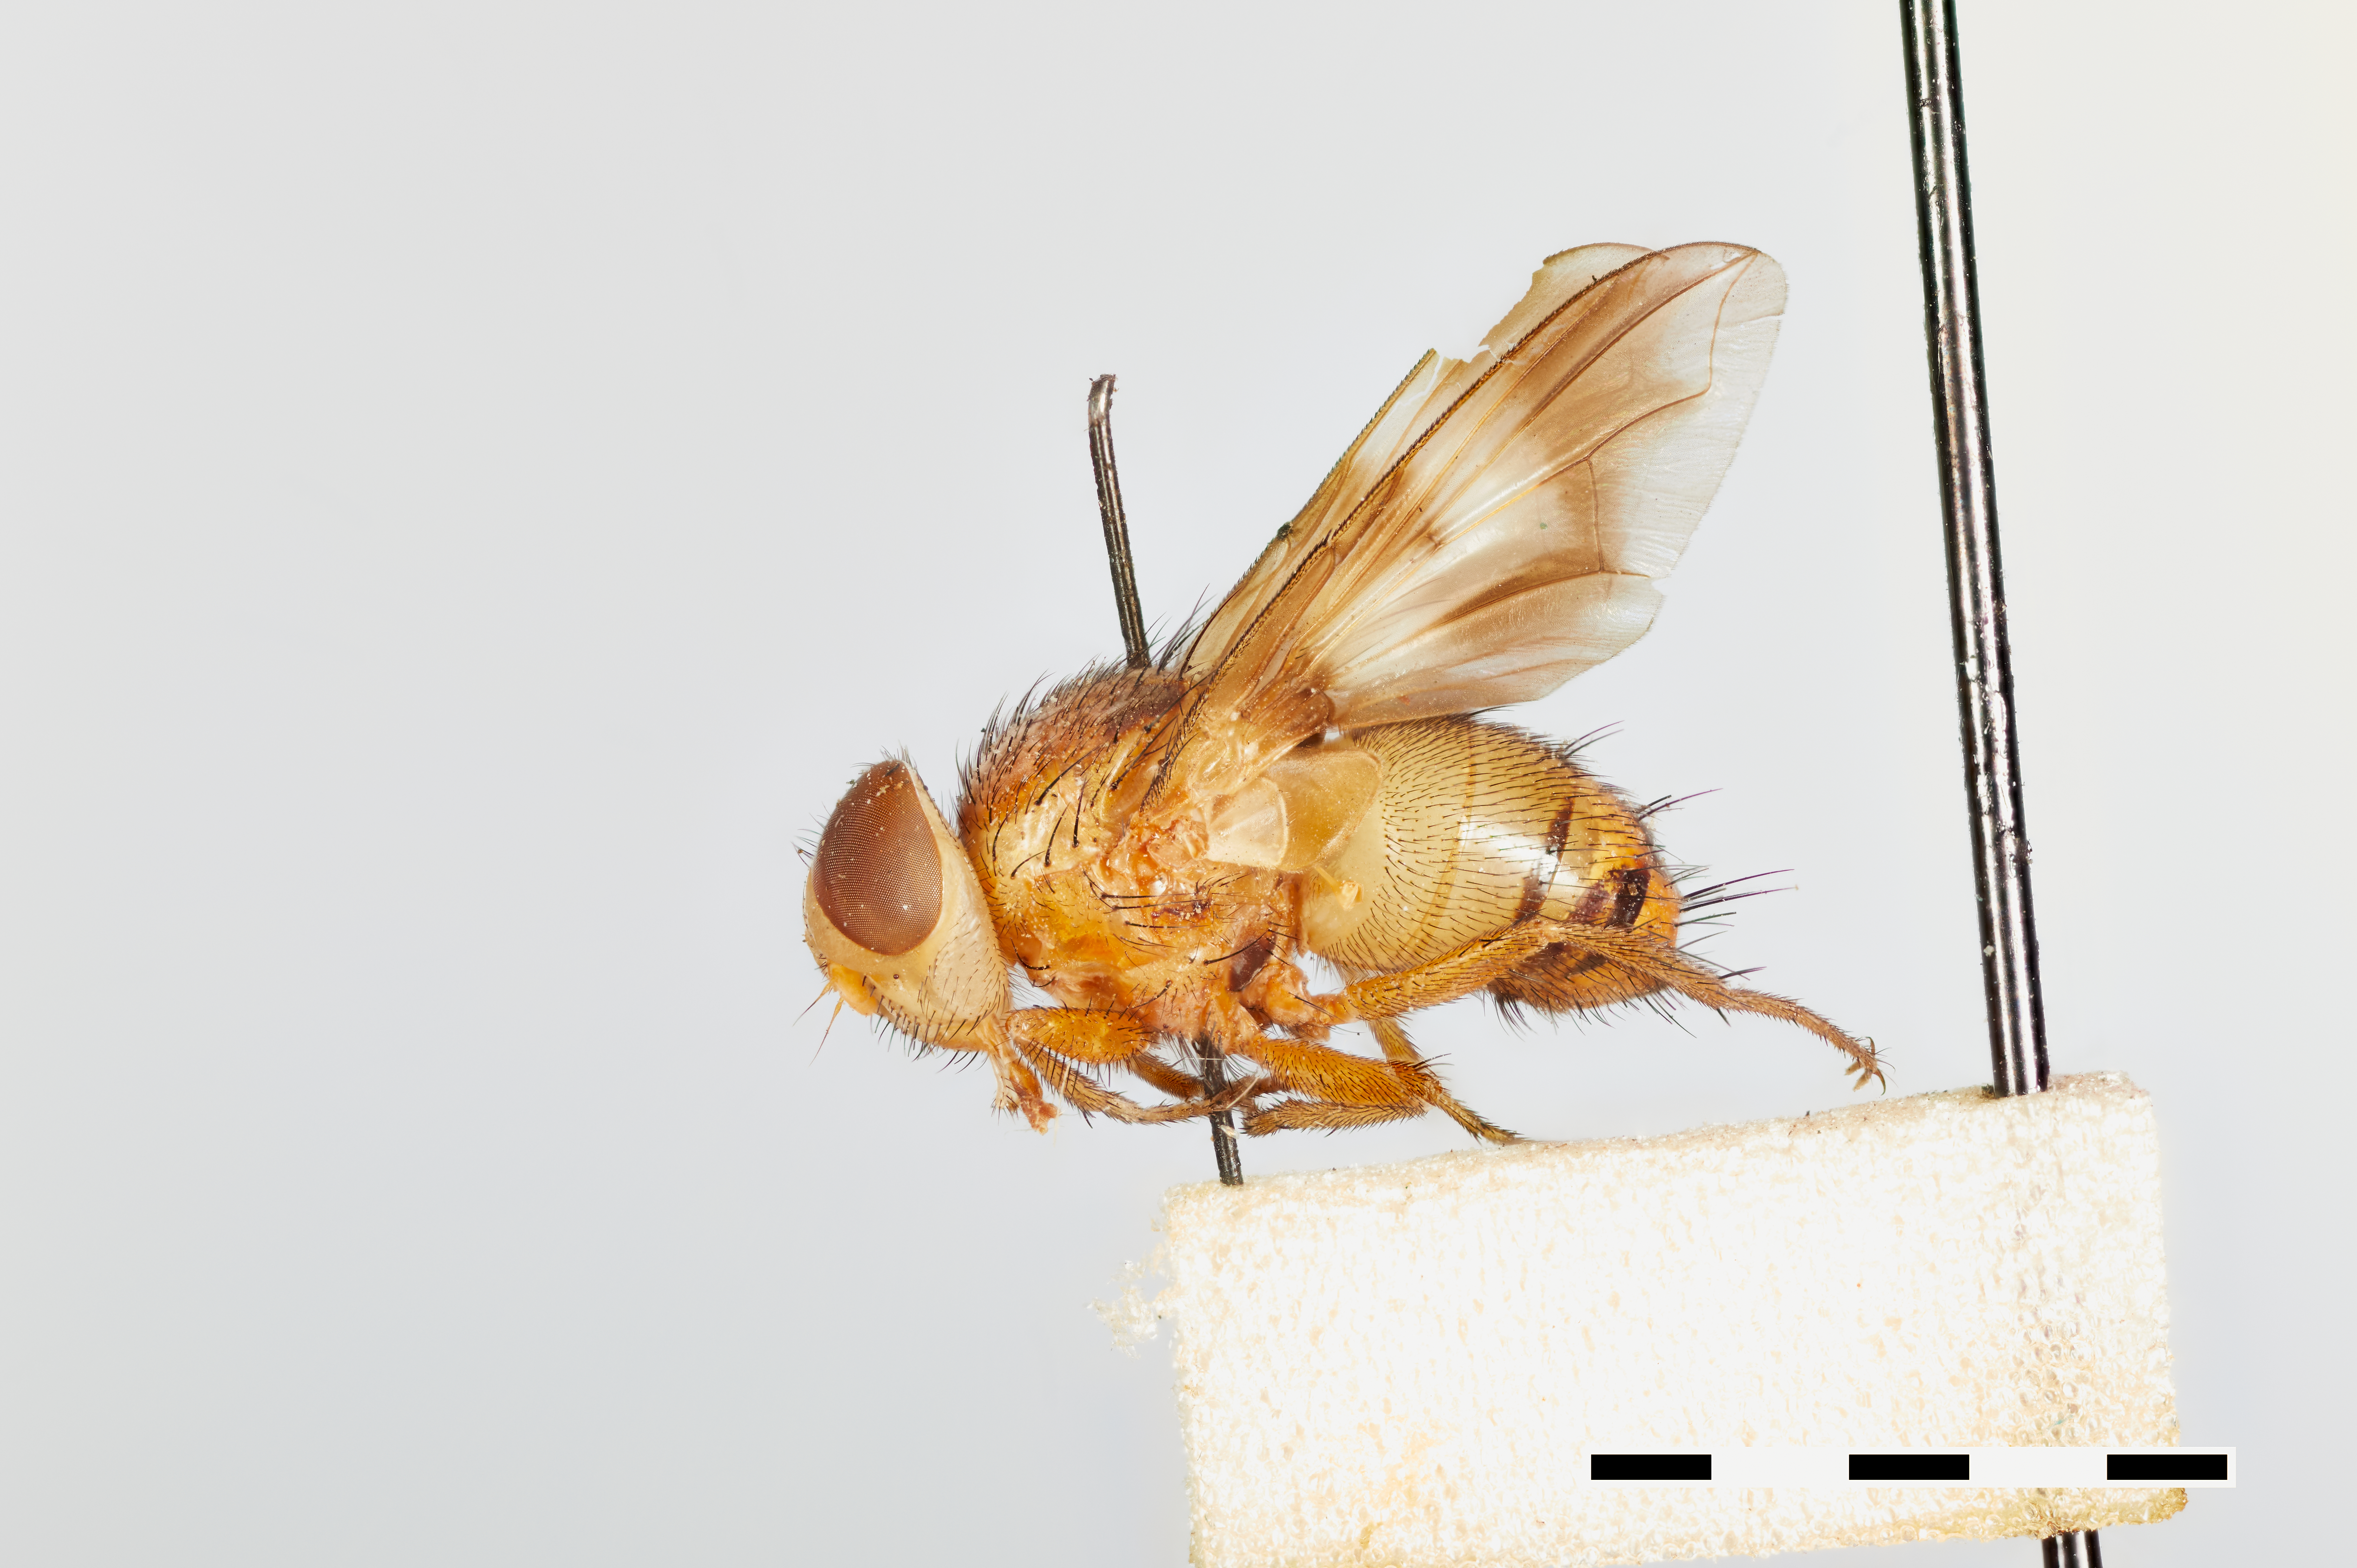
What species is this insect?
Oestrophasia calva
